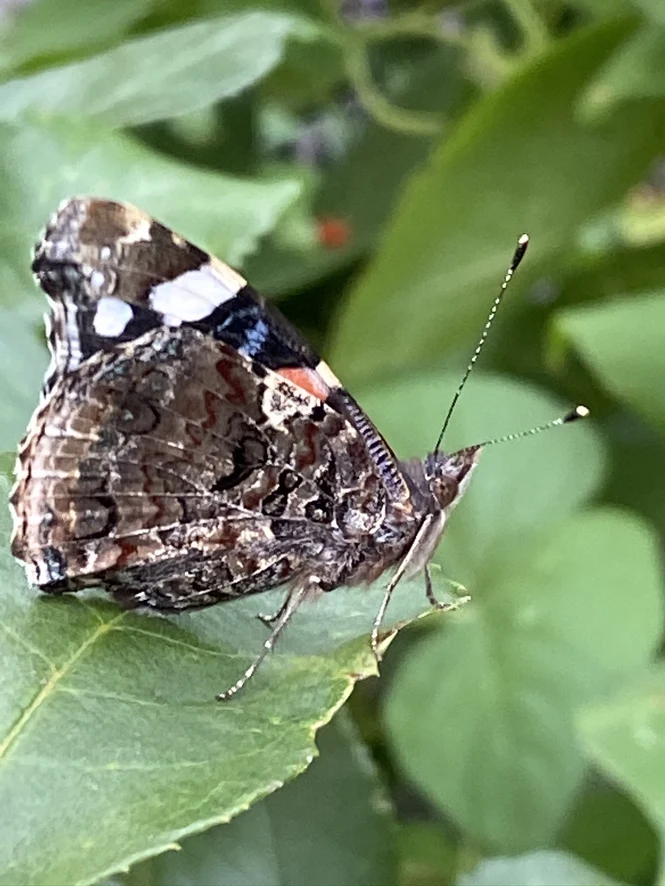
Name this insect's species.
Vanessa atalanta
